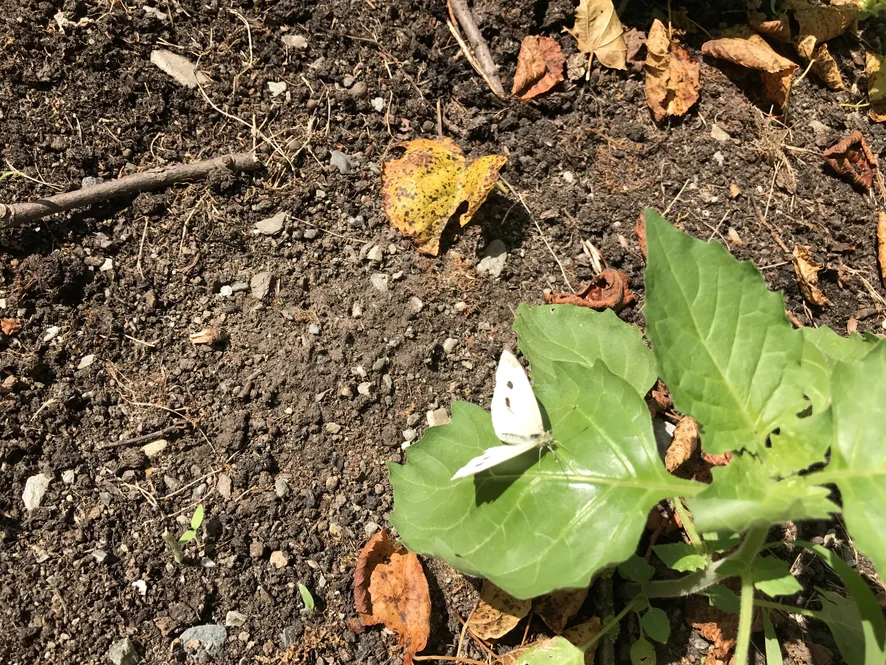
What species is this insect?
Pieris rapae
